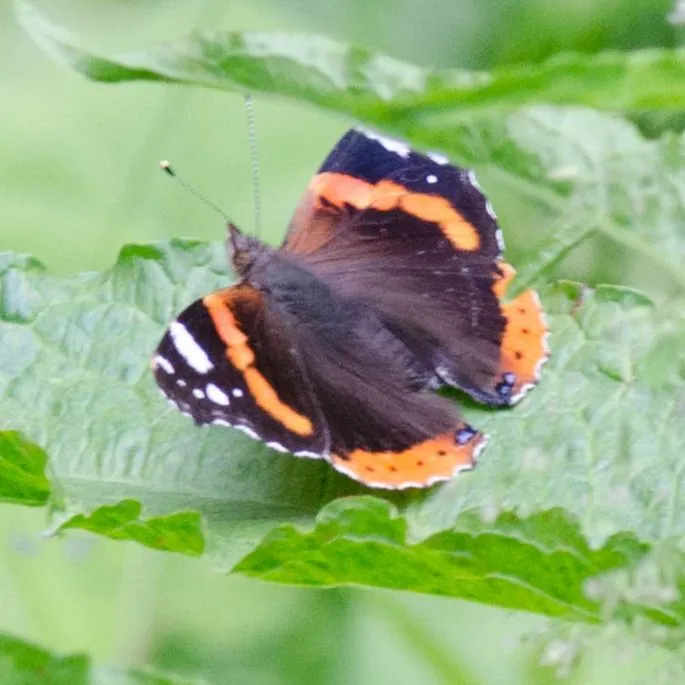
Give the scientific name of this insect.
Vanessa atalanta
